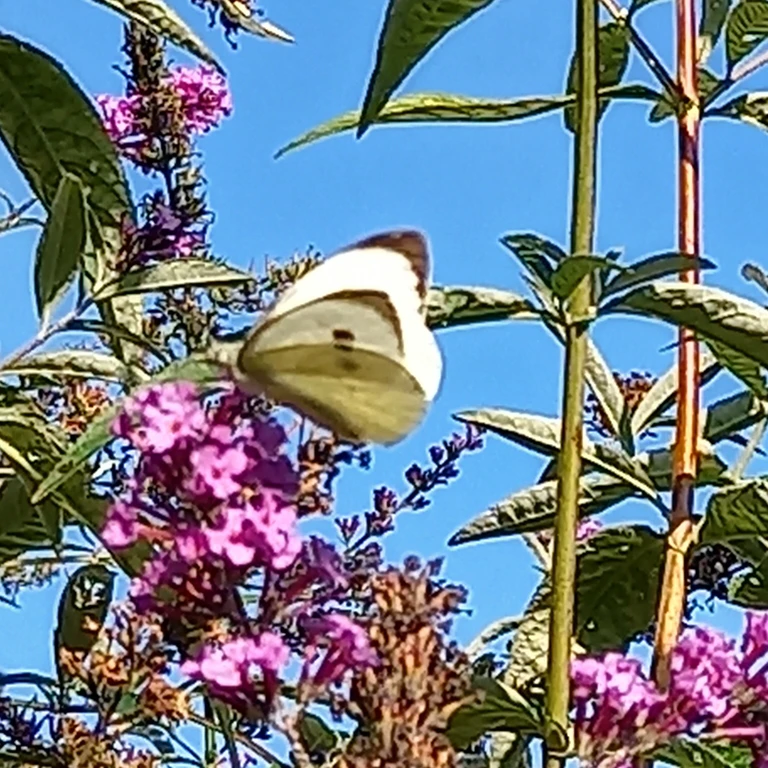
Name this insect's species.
Pieris brassicae
